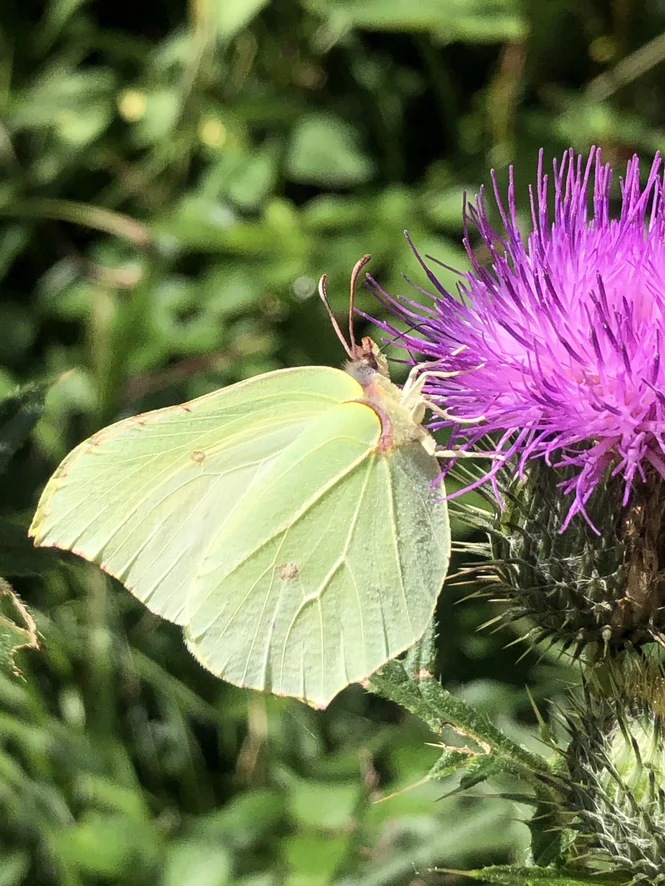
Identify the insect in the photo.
Gonepteryx rhamni
